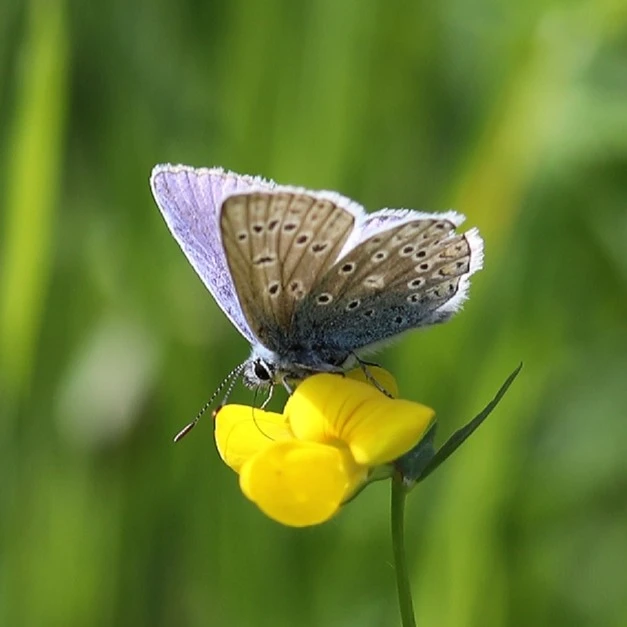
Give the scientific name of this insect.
Polyommatus icarus
